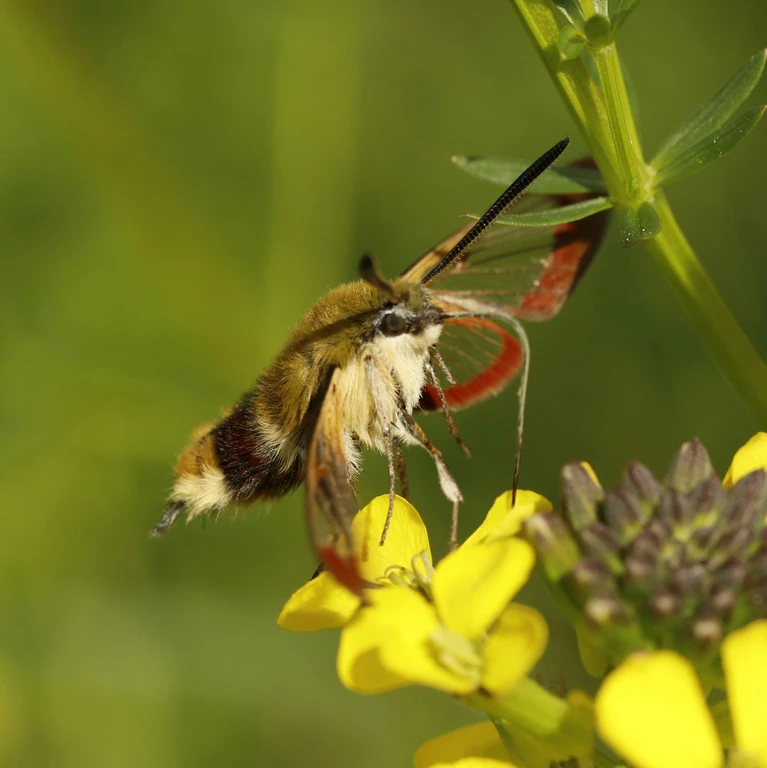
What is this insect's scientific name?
Hemaris fuciformis
